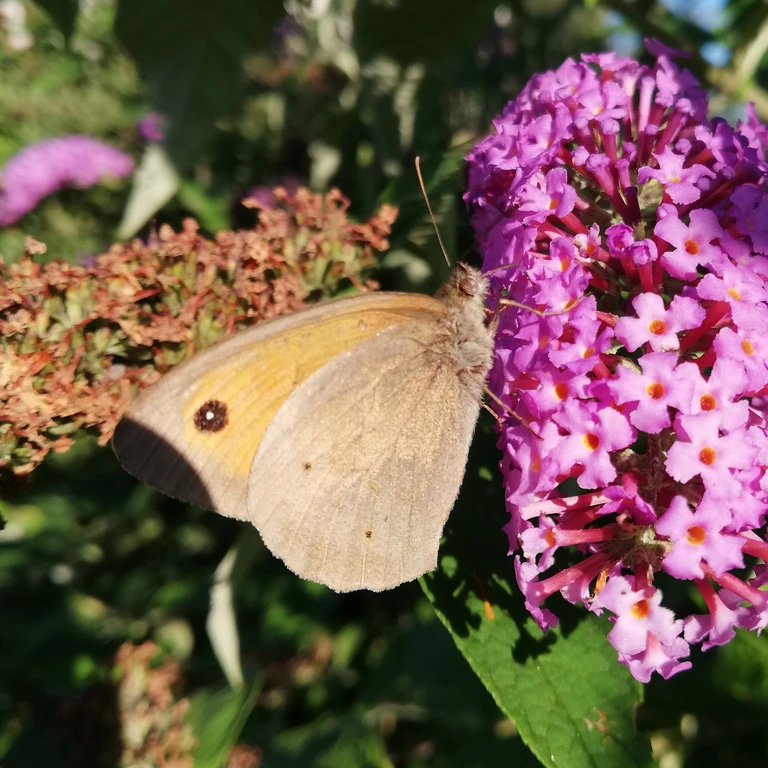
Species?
Maniola jurtina
